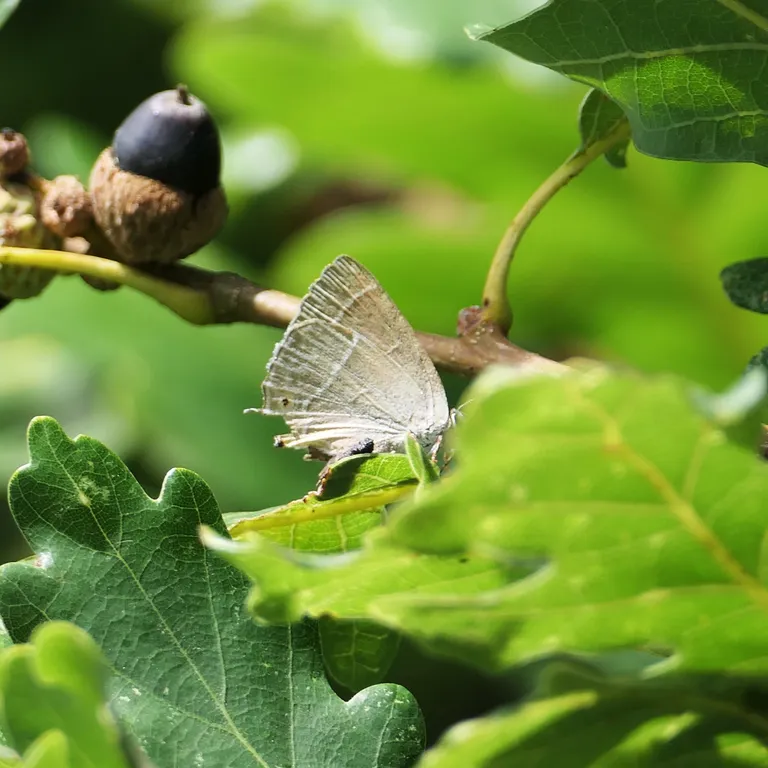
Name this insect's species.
Favonius quercus (also Quercusia quercus)
